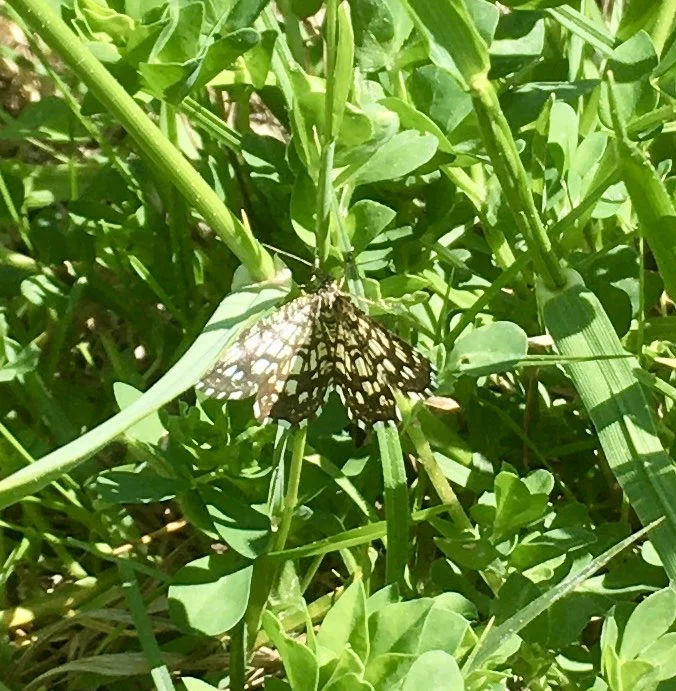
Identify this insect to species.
Chiasmia clathrata
